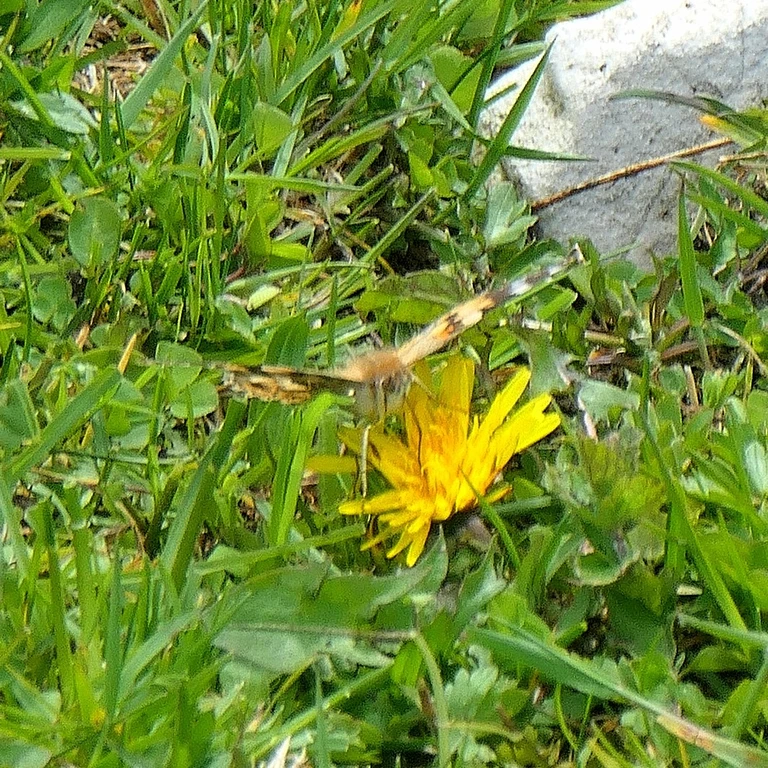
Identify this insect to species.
Vanessa cardui
